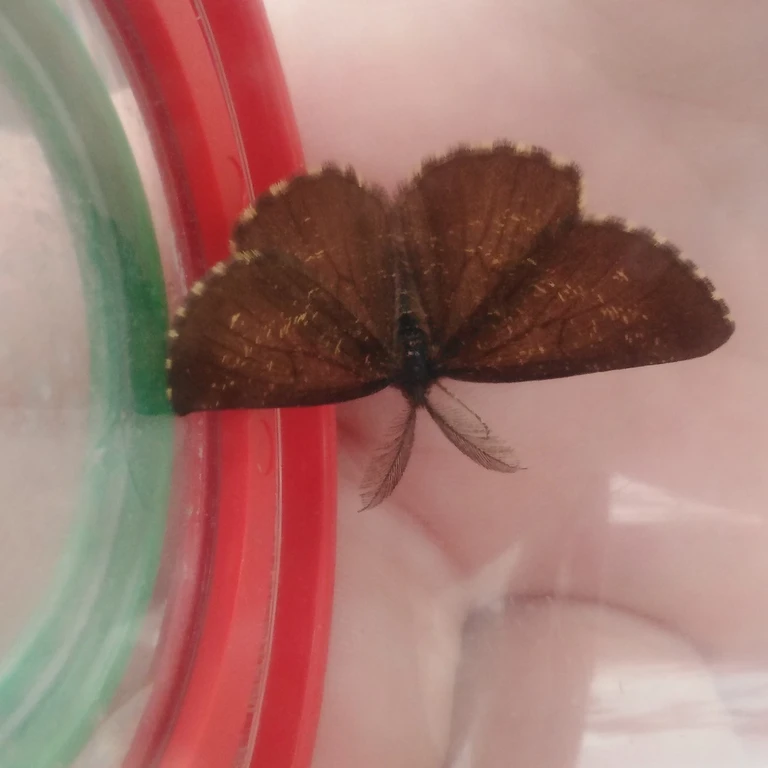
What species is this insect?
Ematurga atomaria
